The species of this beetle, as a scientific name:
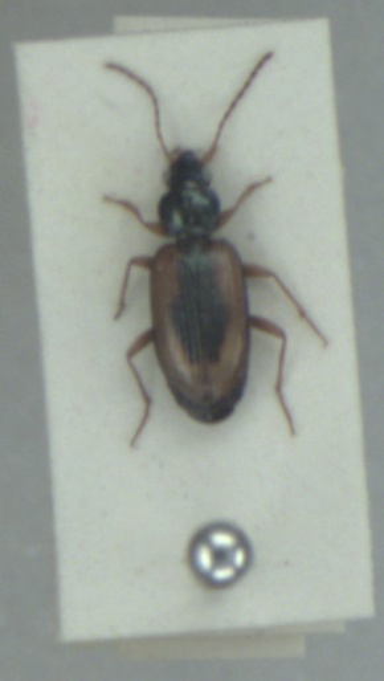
Bembidion maritimum
